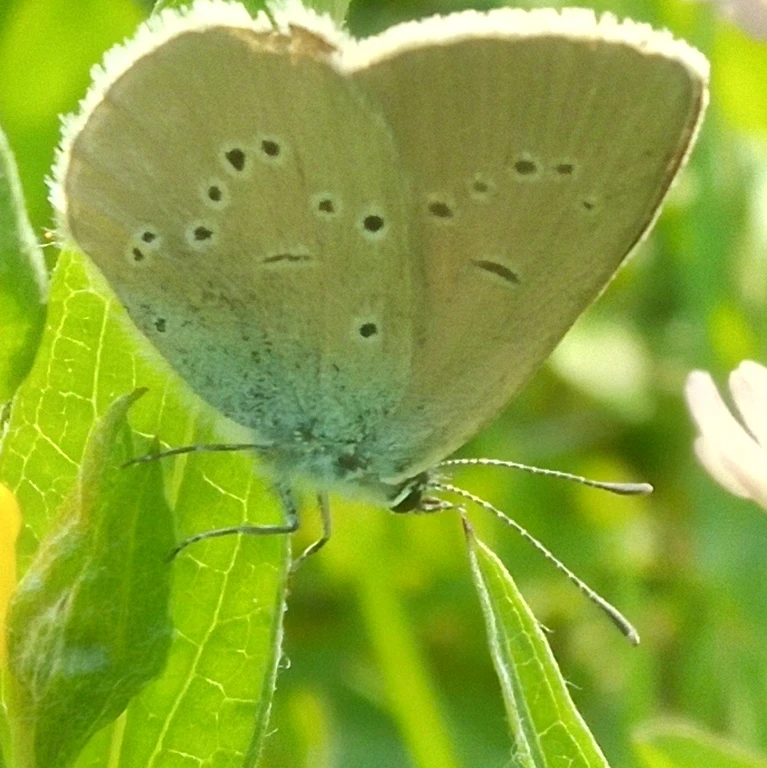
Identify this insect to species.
Cyaniris semiargus
